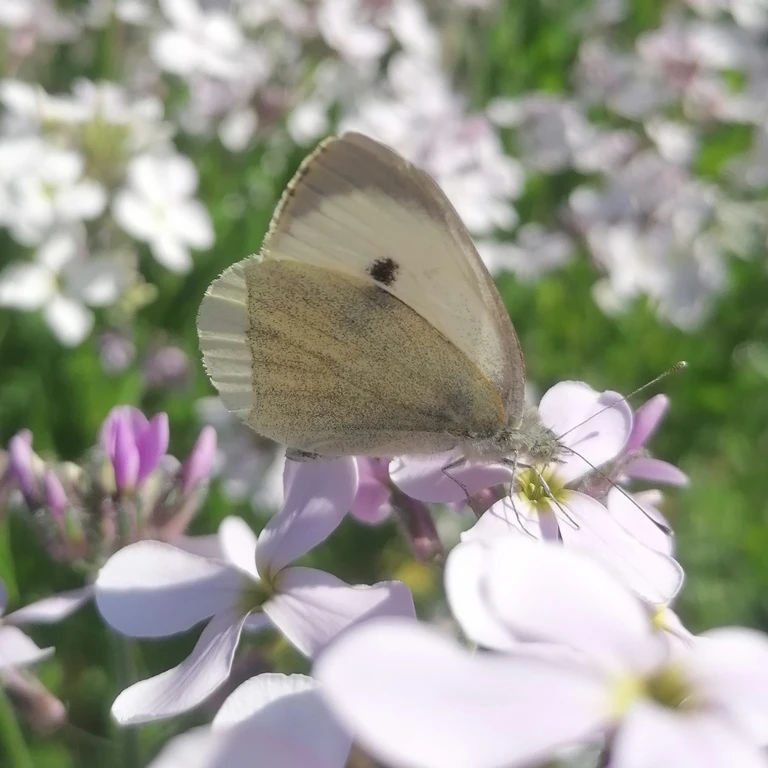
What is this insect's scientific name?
Pieris brassicae
